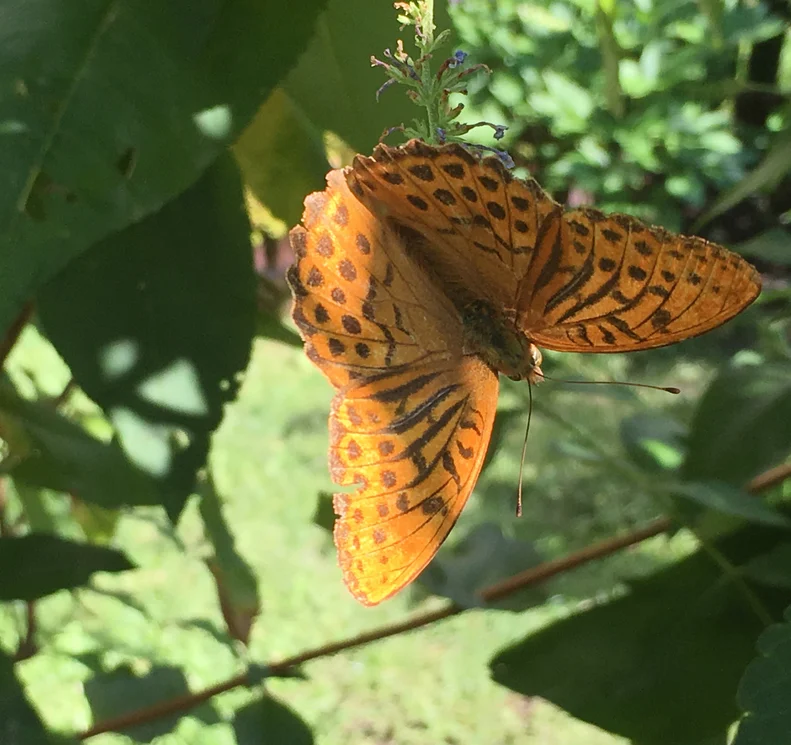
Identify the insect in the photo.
Argynnis paphia
